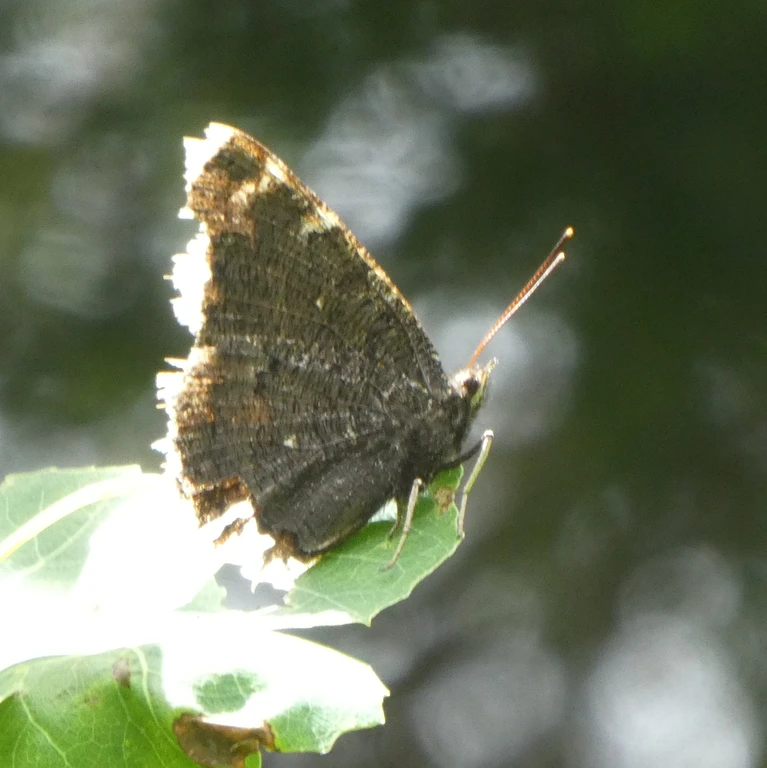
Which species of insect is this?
Nymphalis antiopa
